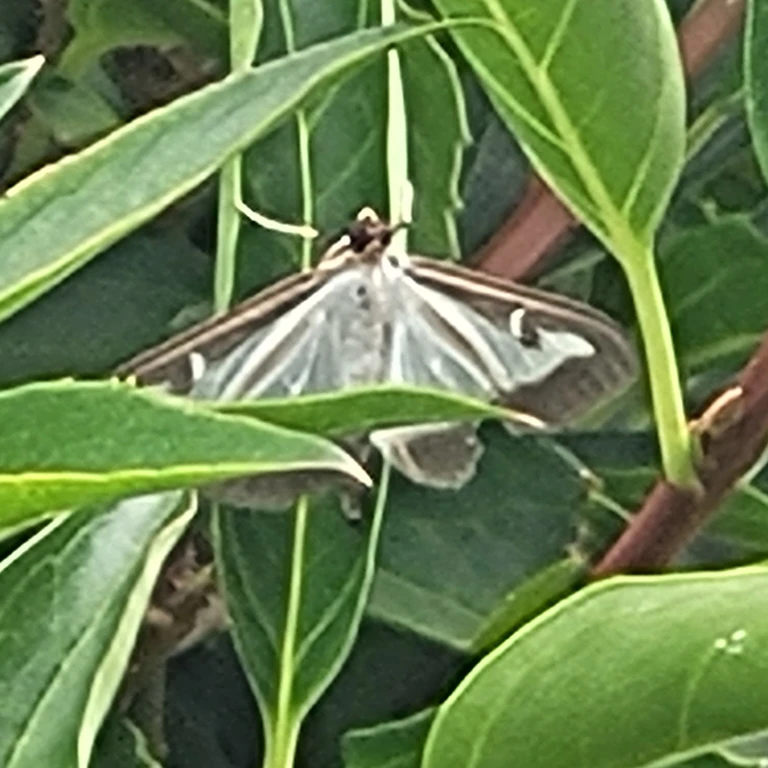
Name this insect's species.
Cydalima perspectalis
